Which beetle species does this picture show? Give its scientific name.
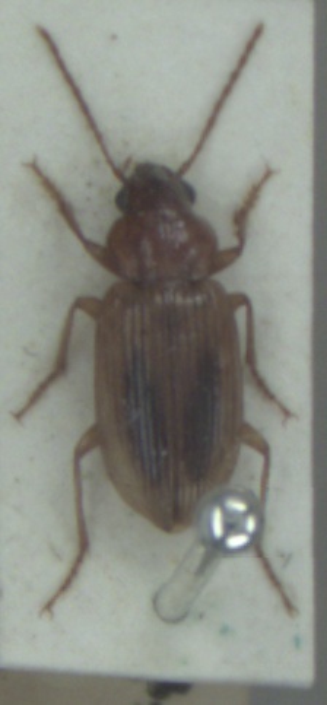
Dicheirotrichus obsoletus
